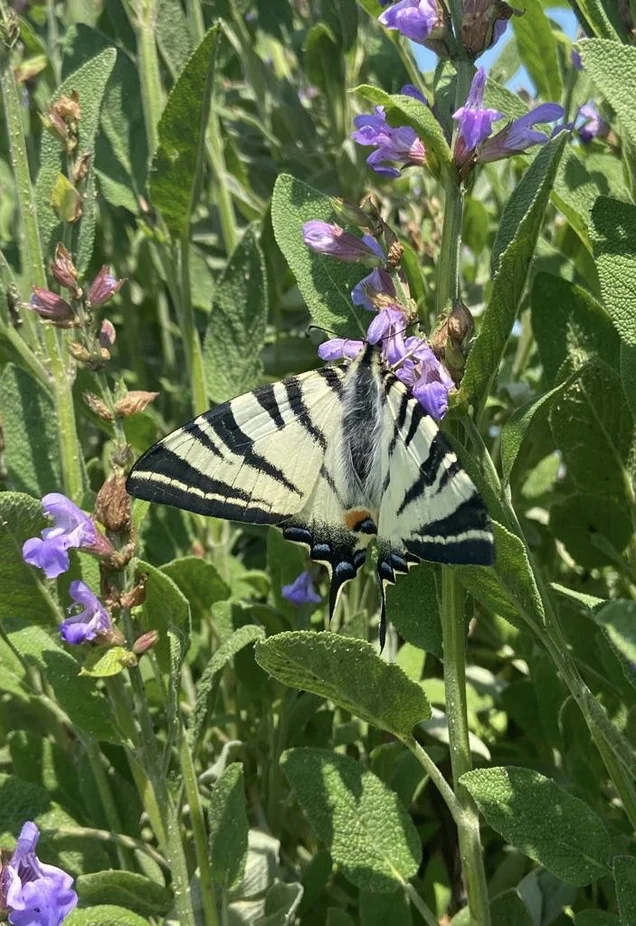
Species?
Iphiclides podalirius
